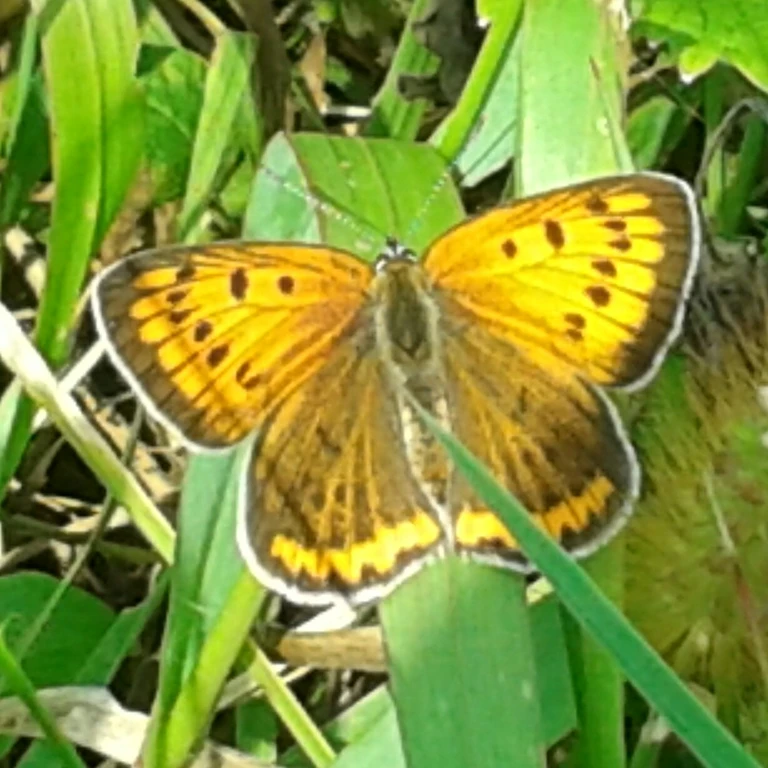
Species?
Lycaena dispar
